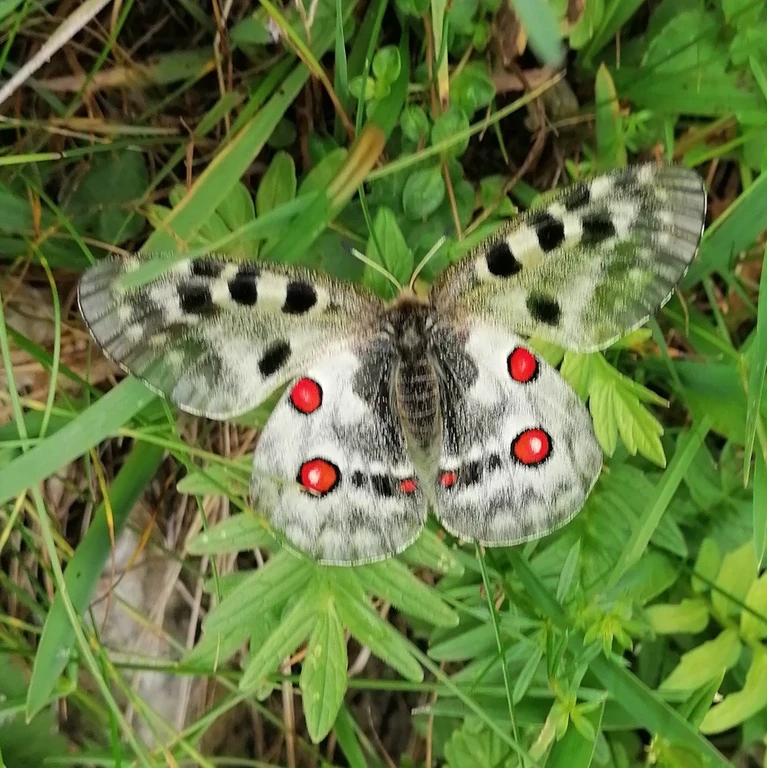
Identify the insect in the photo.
Parnassius apollo
